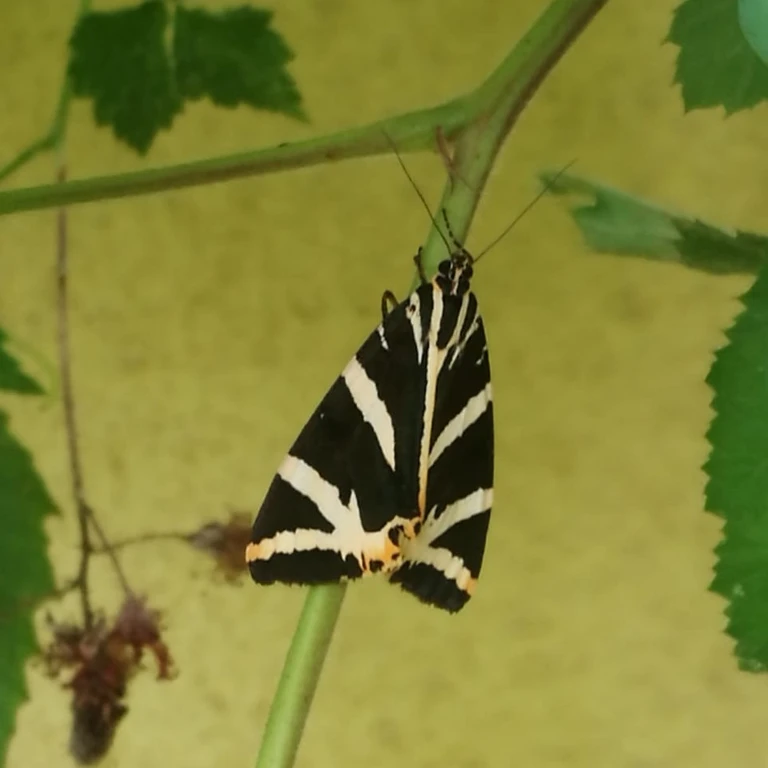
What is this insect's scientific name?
Euplagia quadripunctaria
